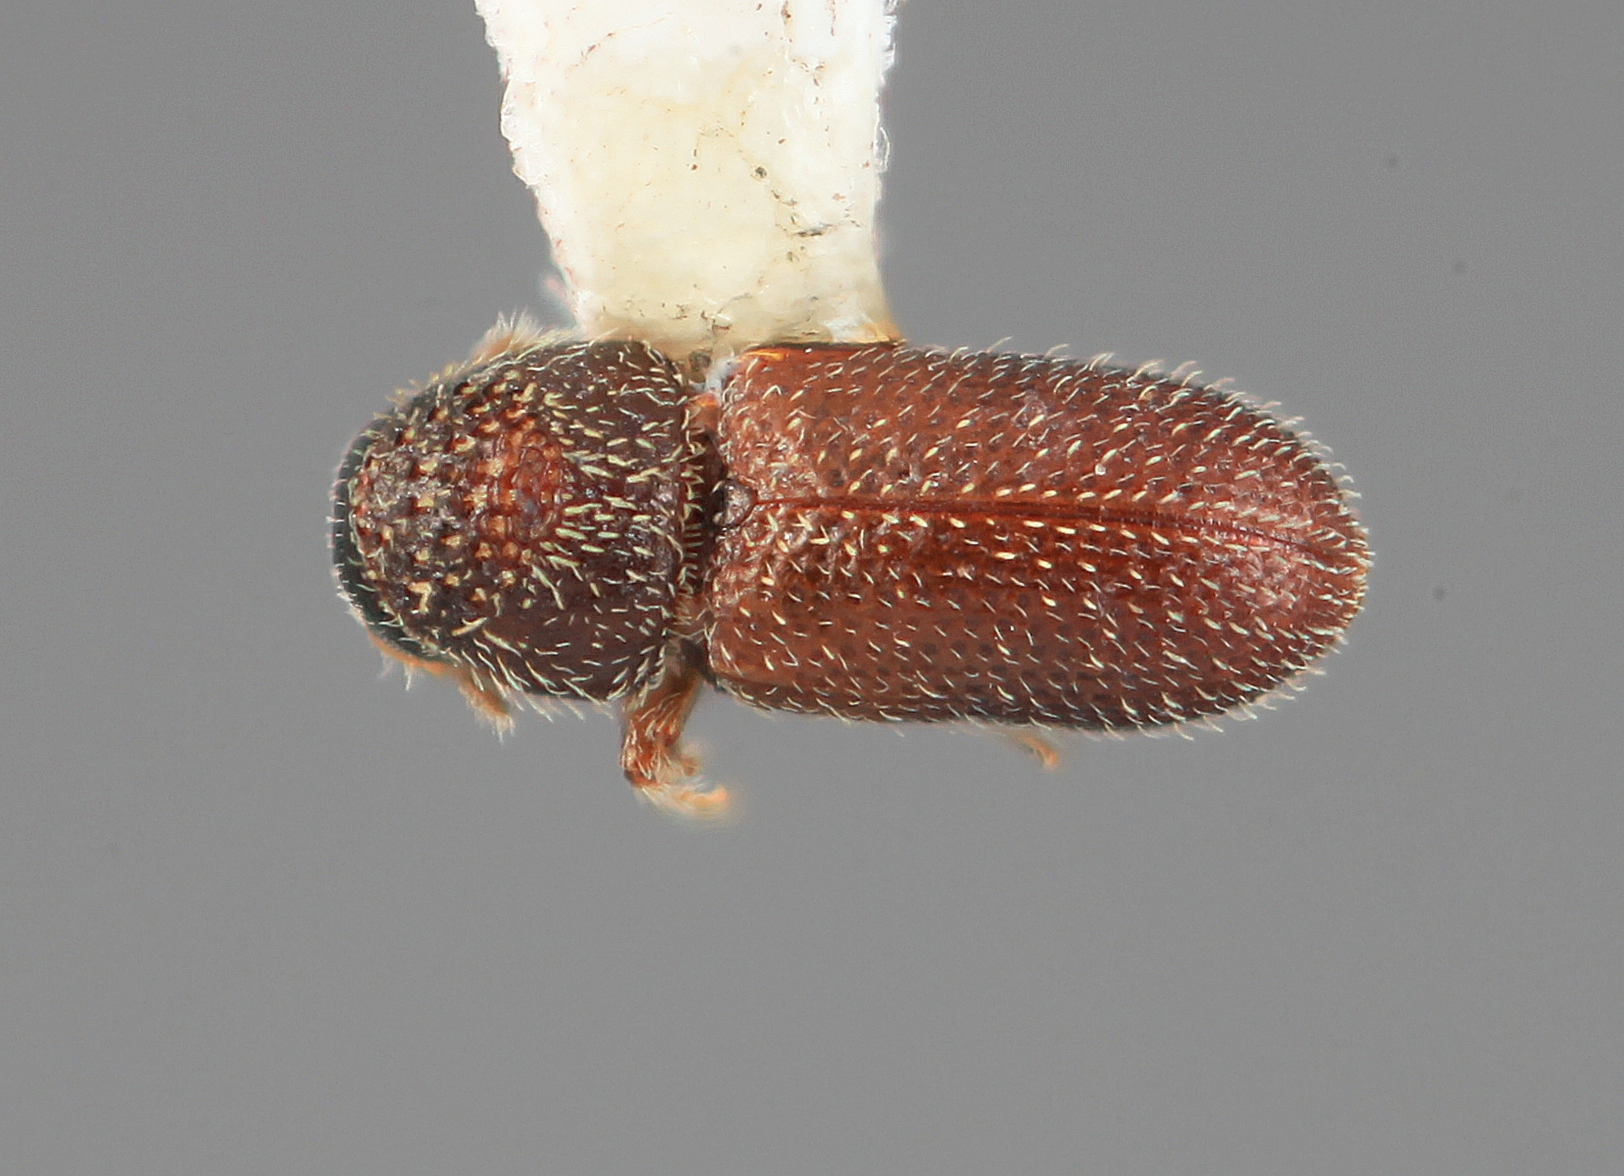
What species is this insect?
Cryptulocleptus arbuti
